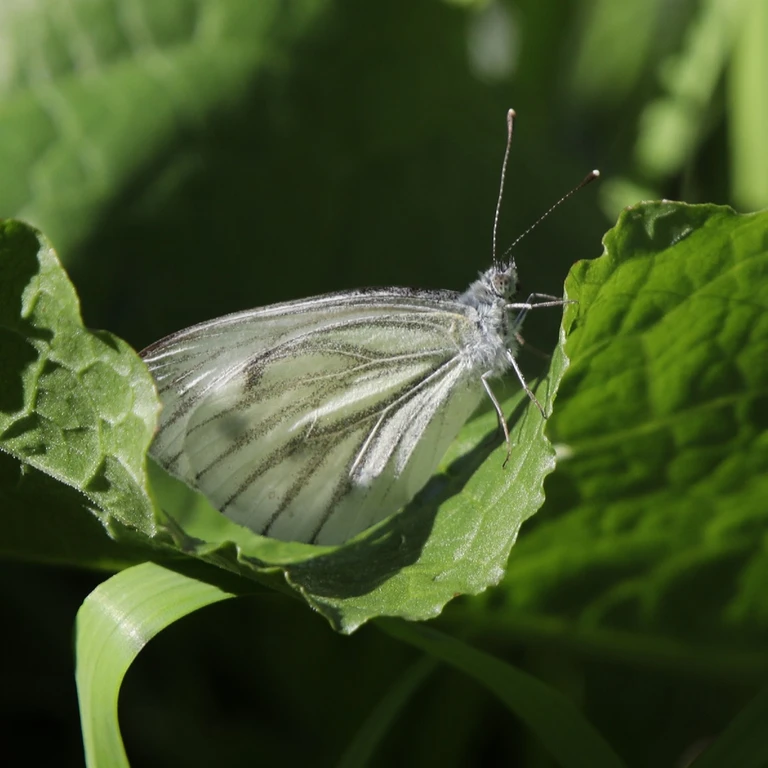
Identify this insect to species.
Pieris napi
